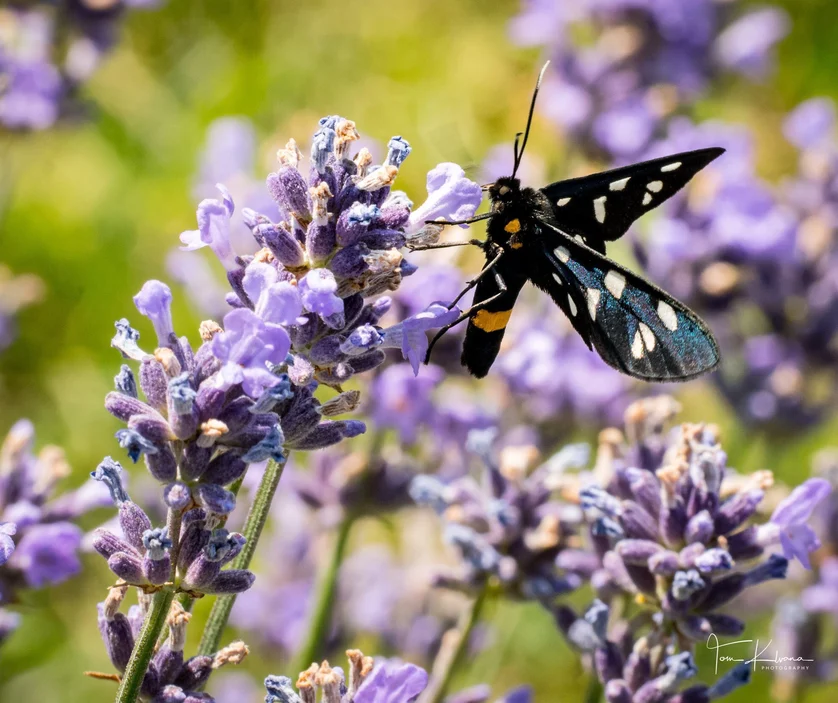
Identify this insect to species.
Amata phegea
